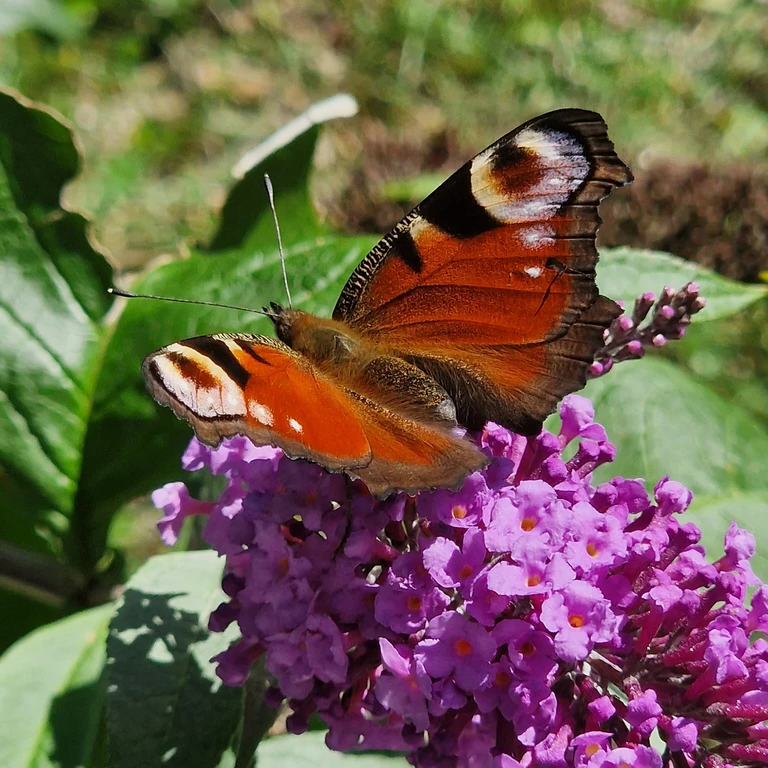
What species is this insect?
Aglais io
